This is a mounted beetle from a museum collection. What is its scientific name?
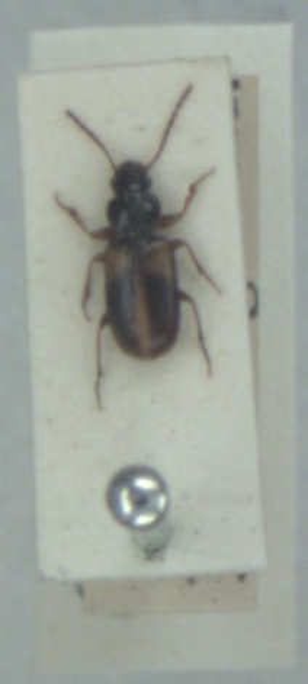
Acupalpus meridianus
